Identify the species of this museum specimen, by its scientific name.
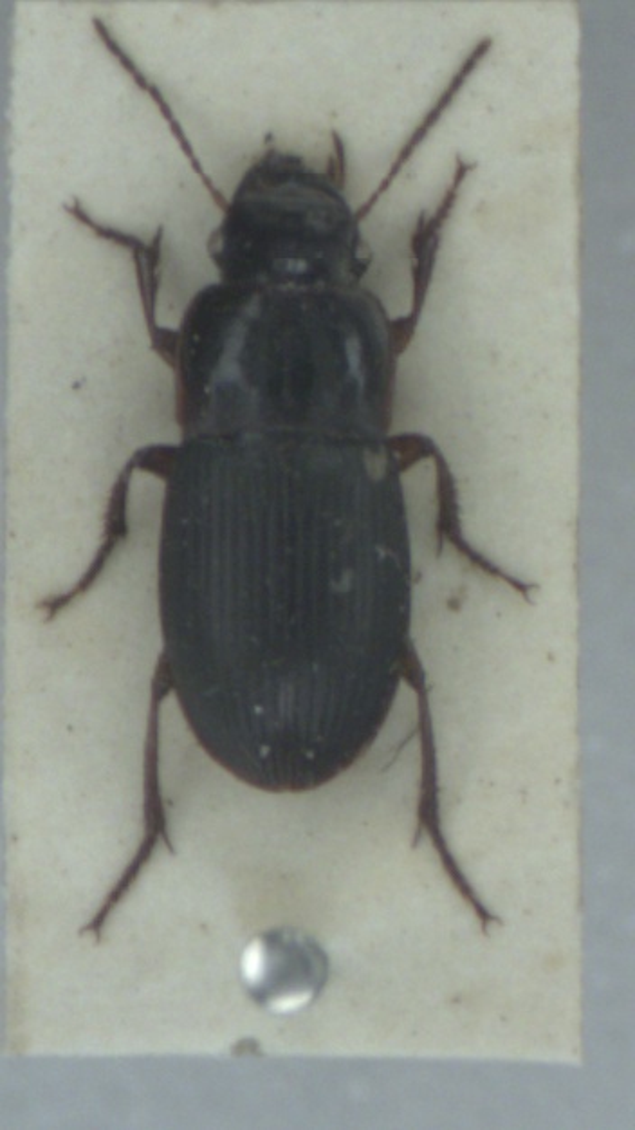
Harpalus latus
